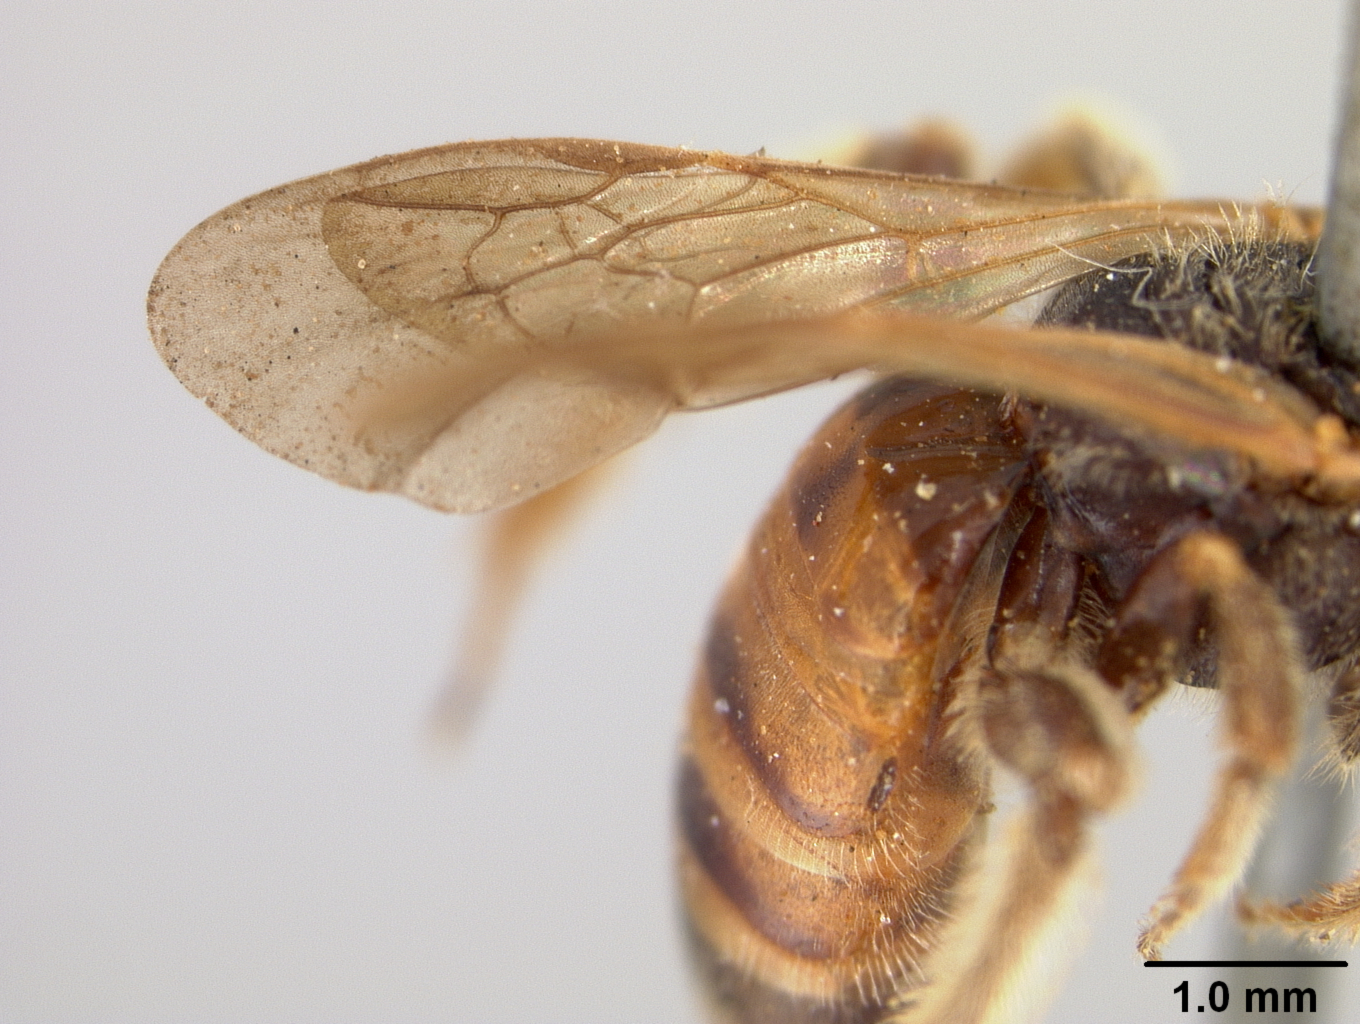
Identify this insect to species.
Protandrena bishoppi
